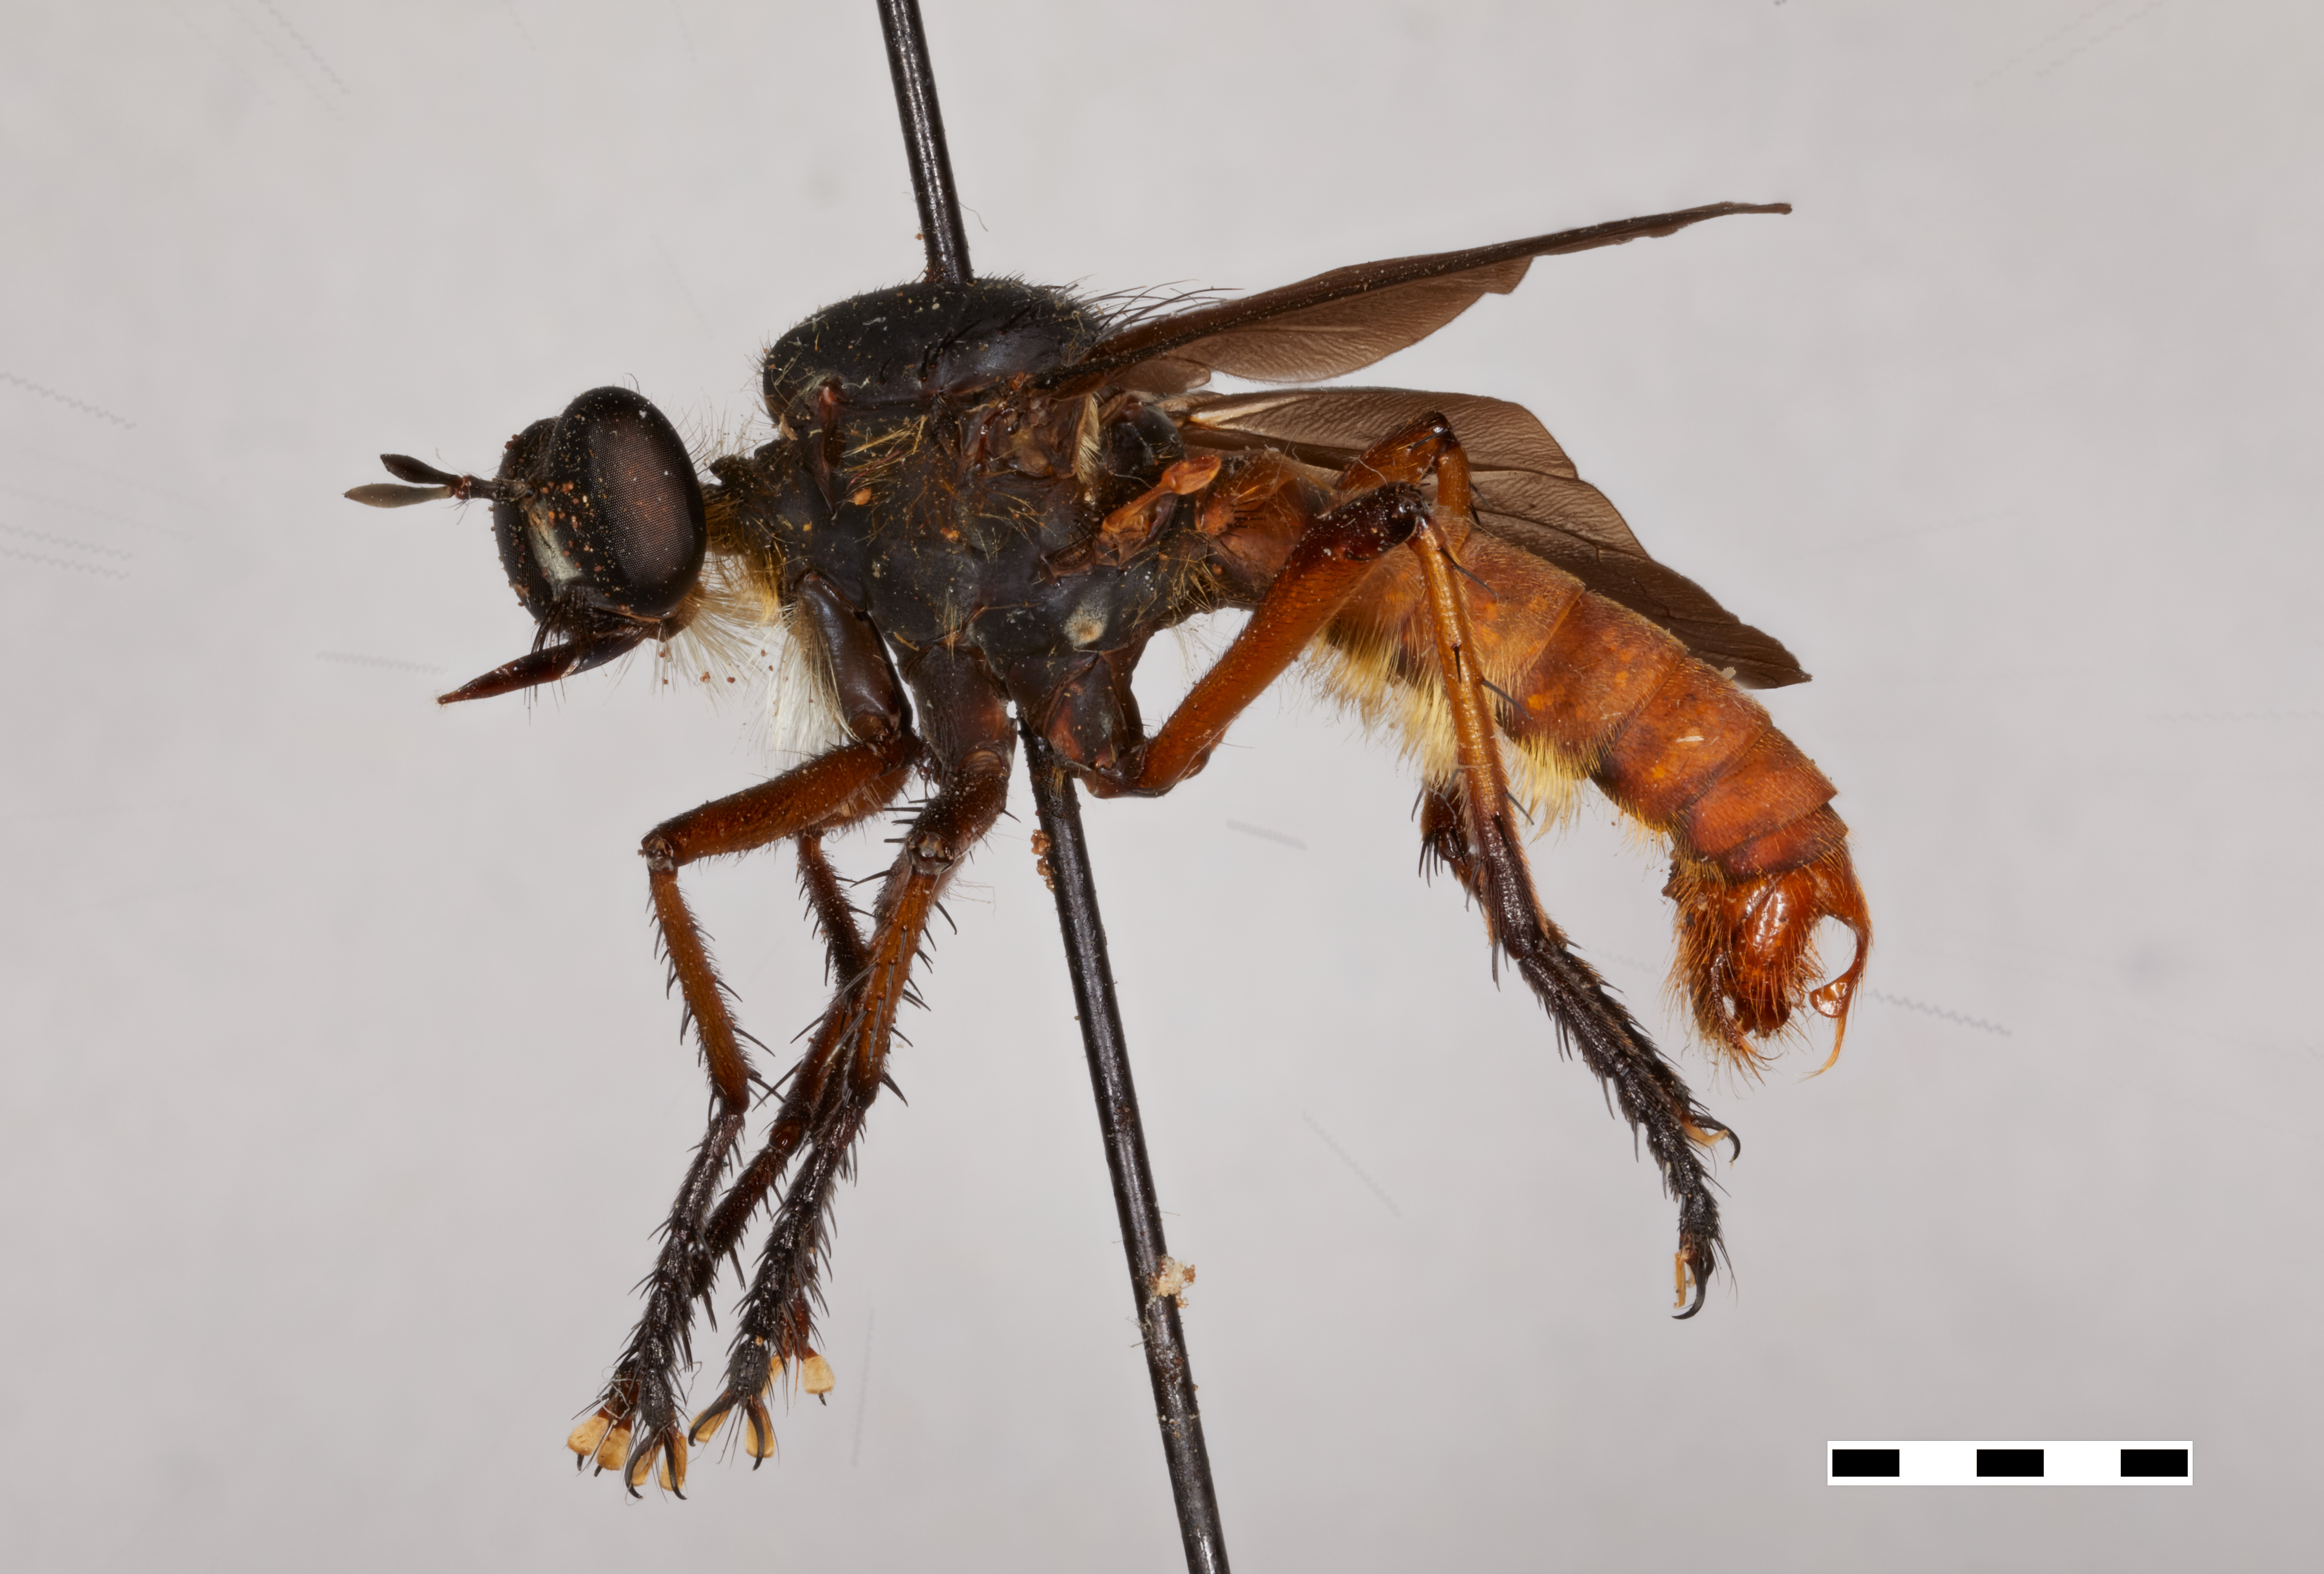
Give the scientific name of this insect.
Microstylum pseudoananthakrishani
